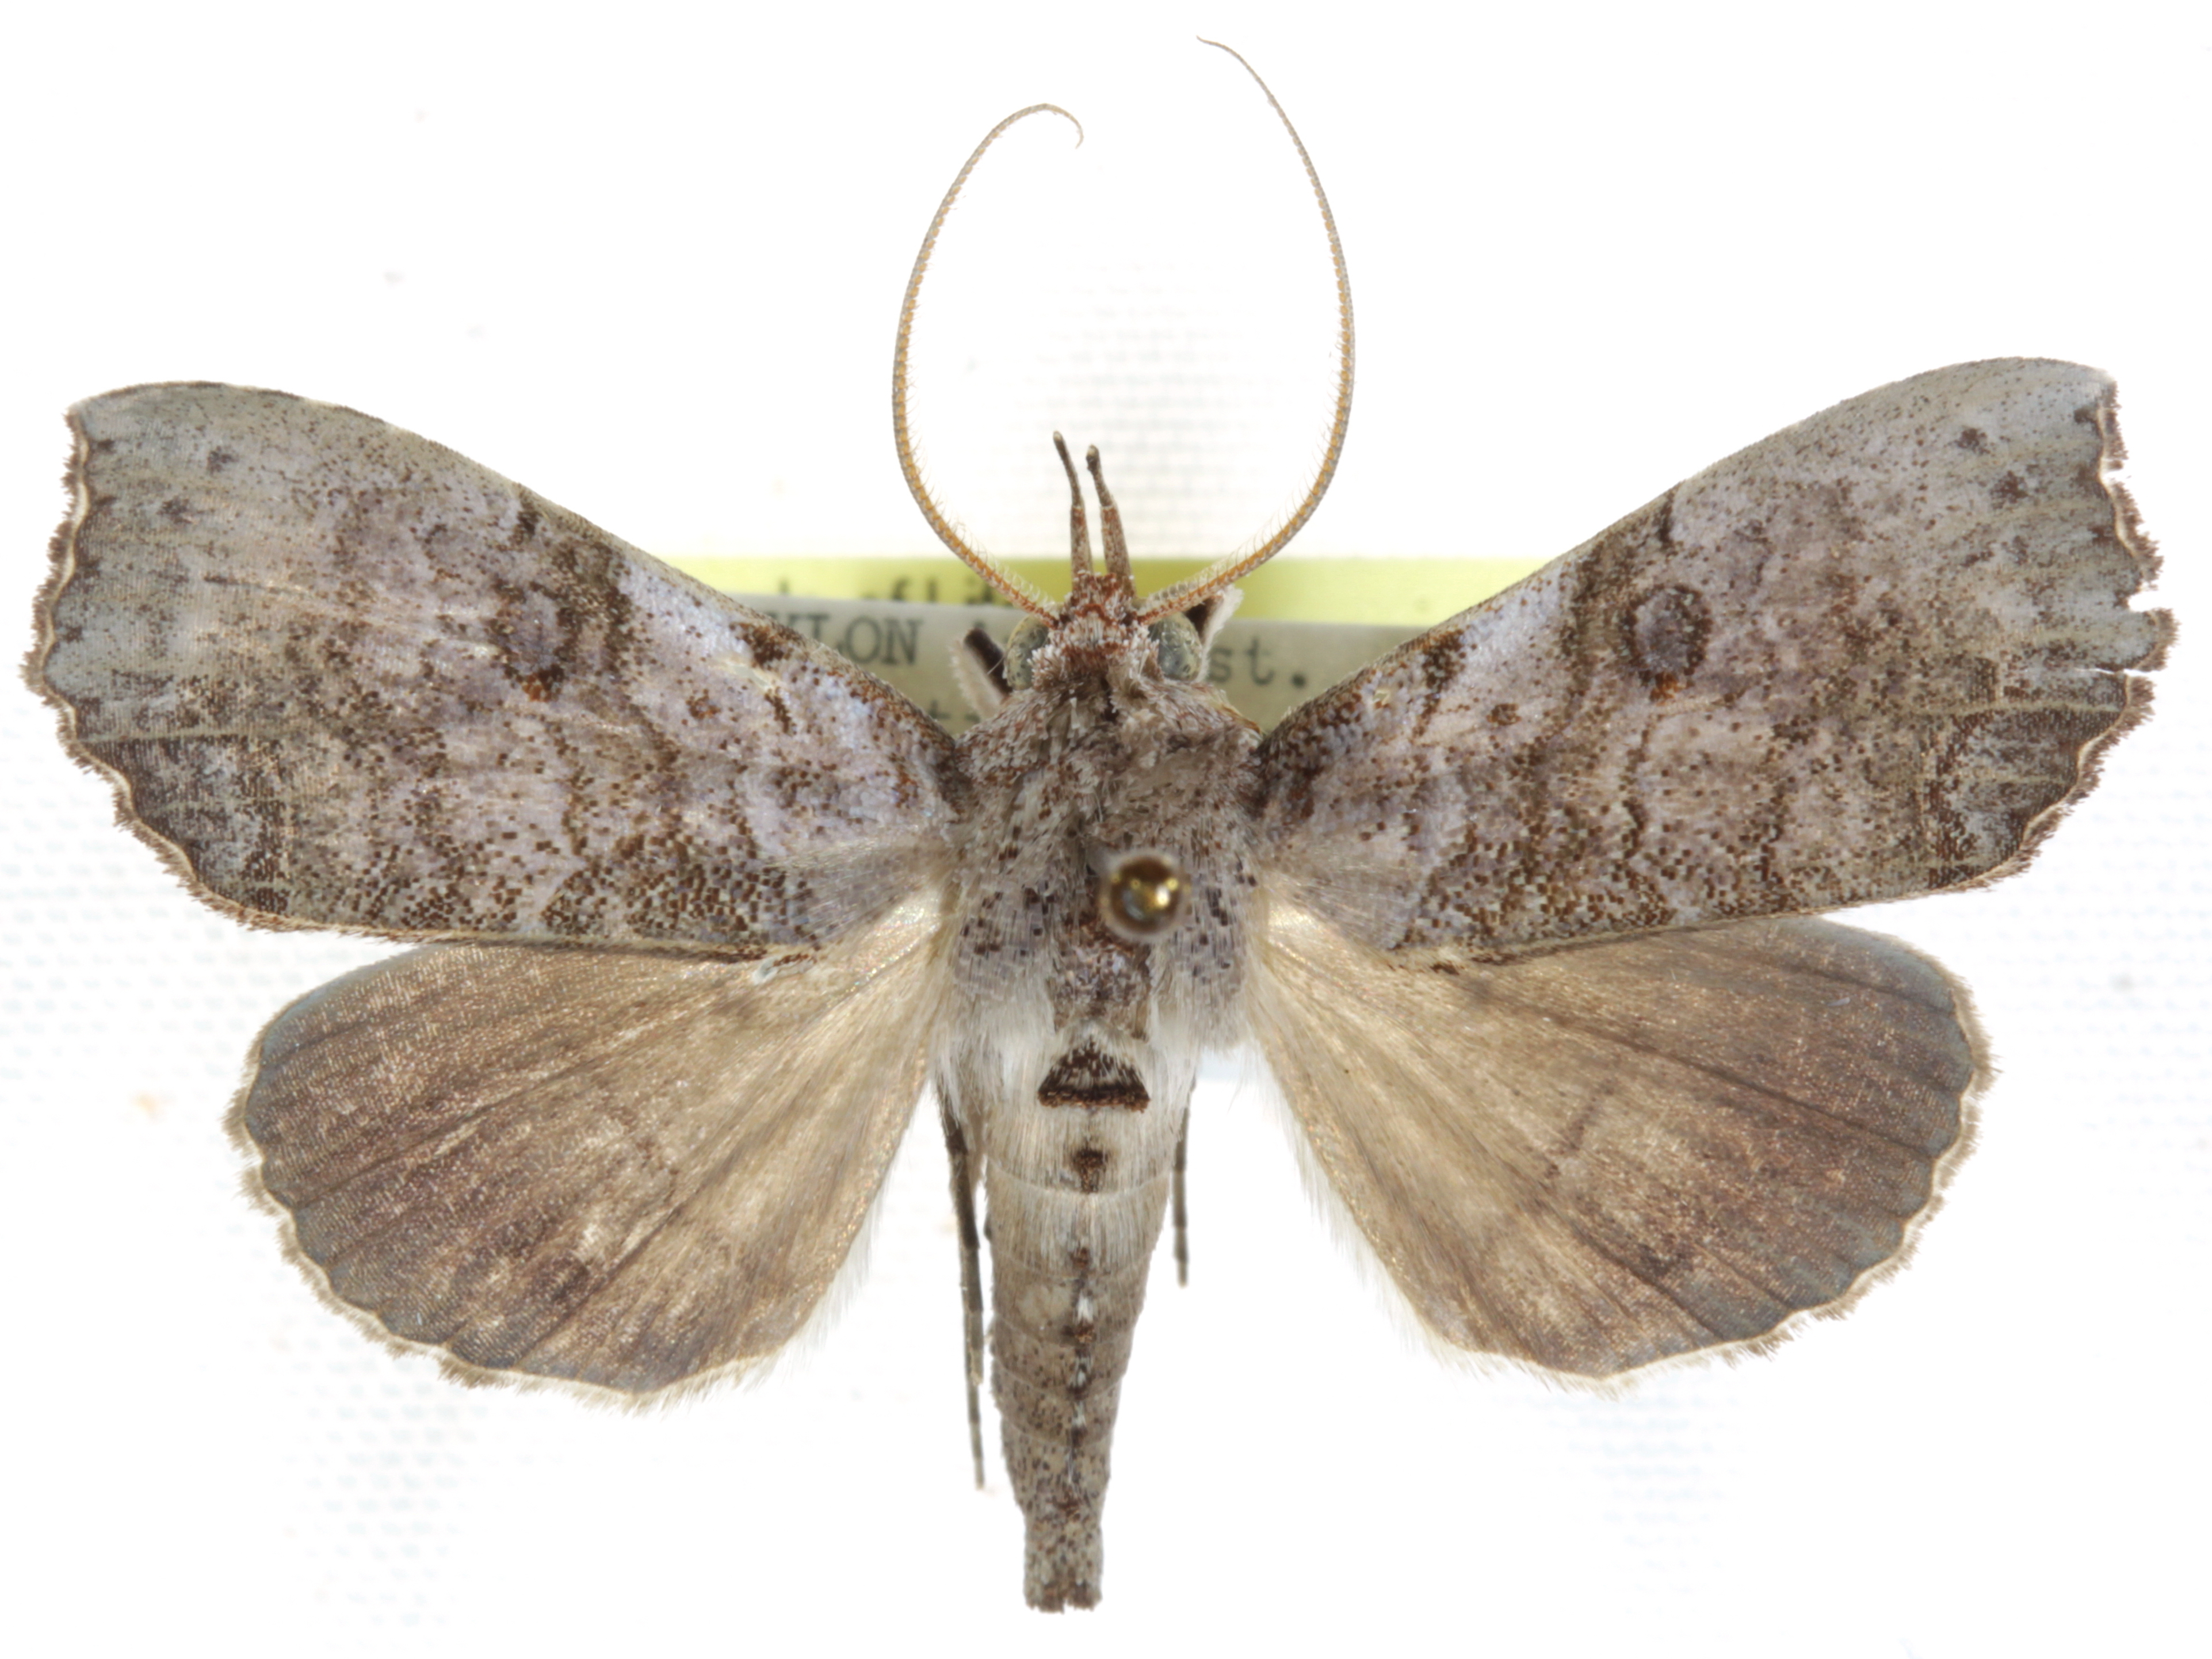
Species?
Hyperlopha discontenta
